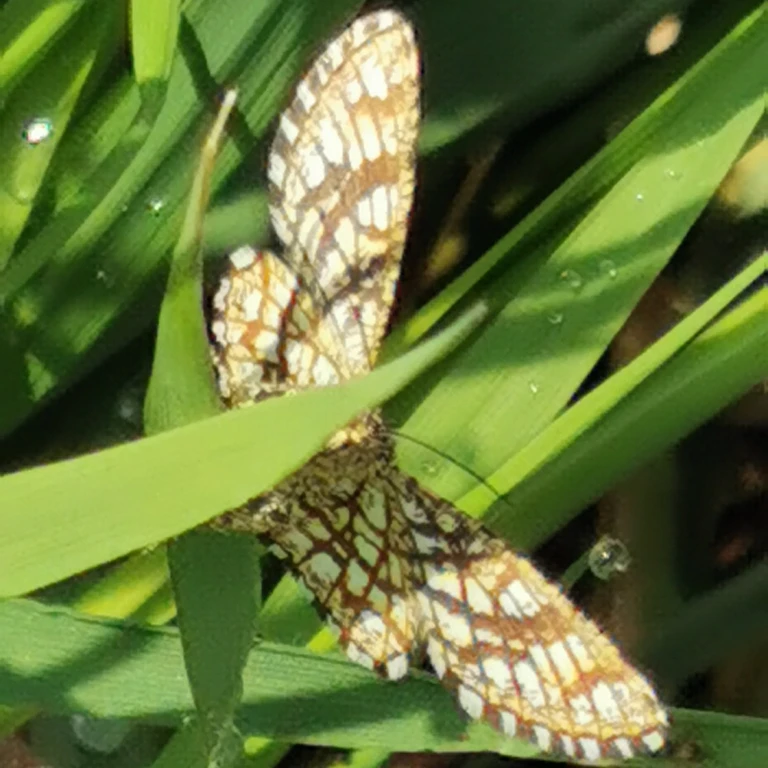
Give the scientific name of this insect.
Chiasmia clathrata
